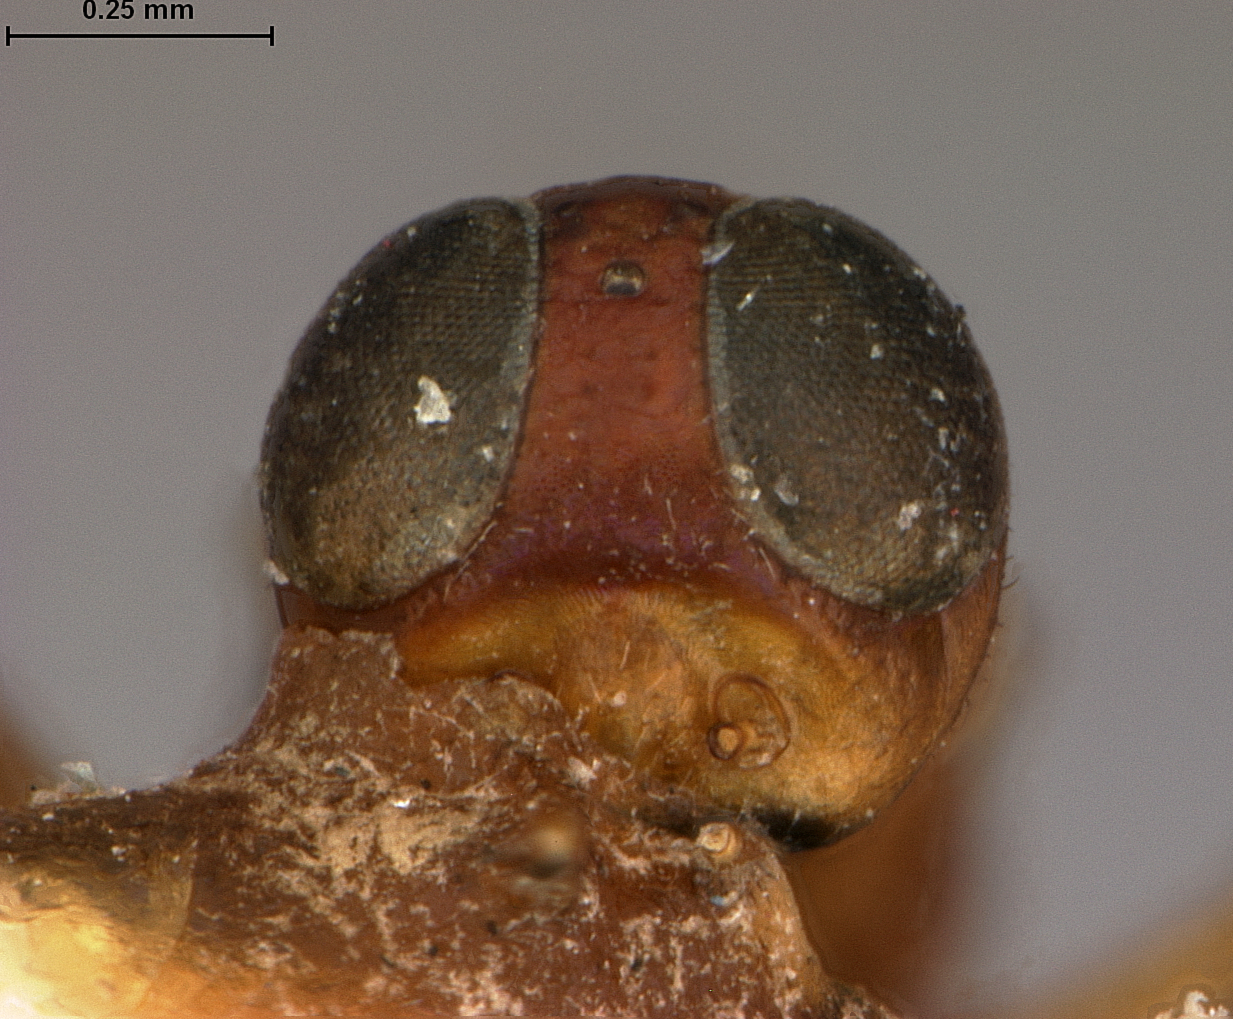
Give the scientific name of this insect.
Homalotylus lachni
